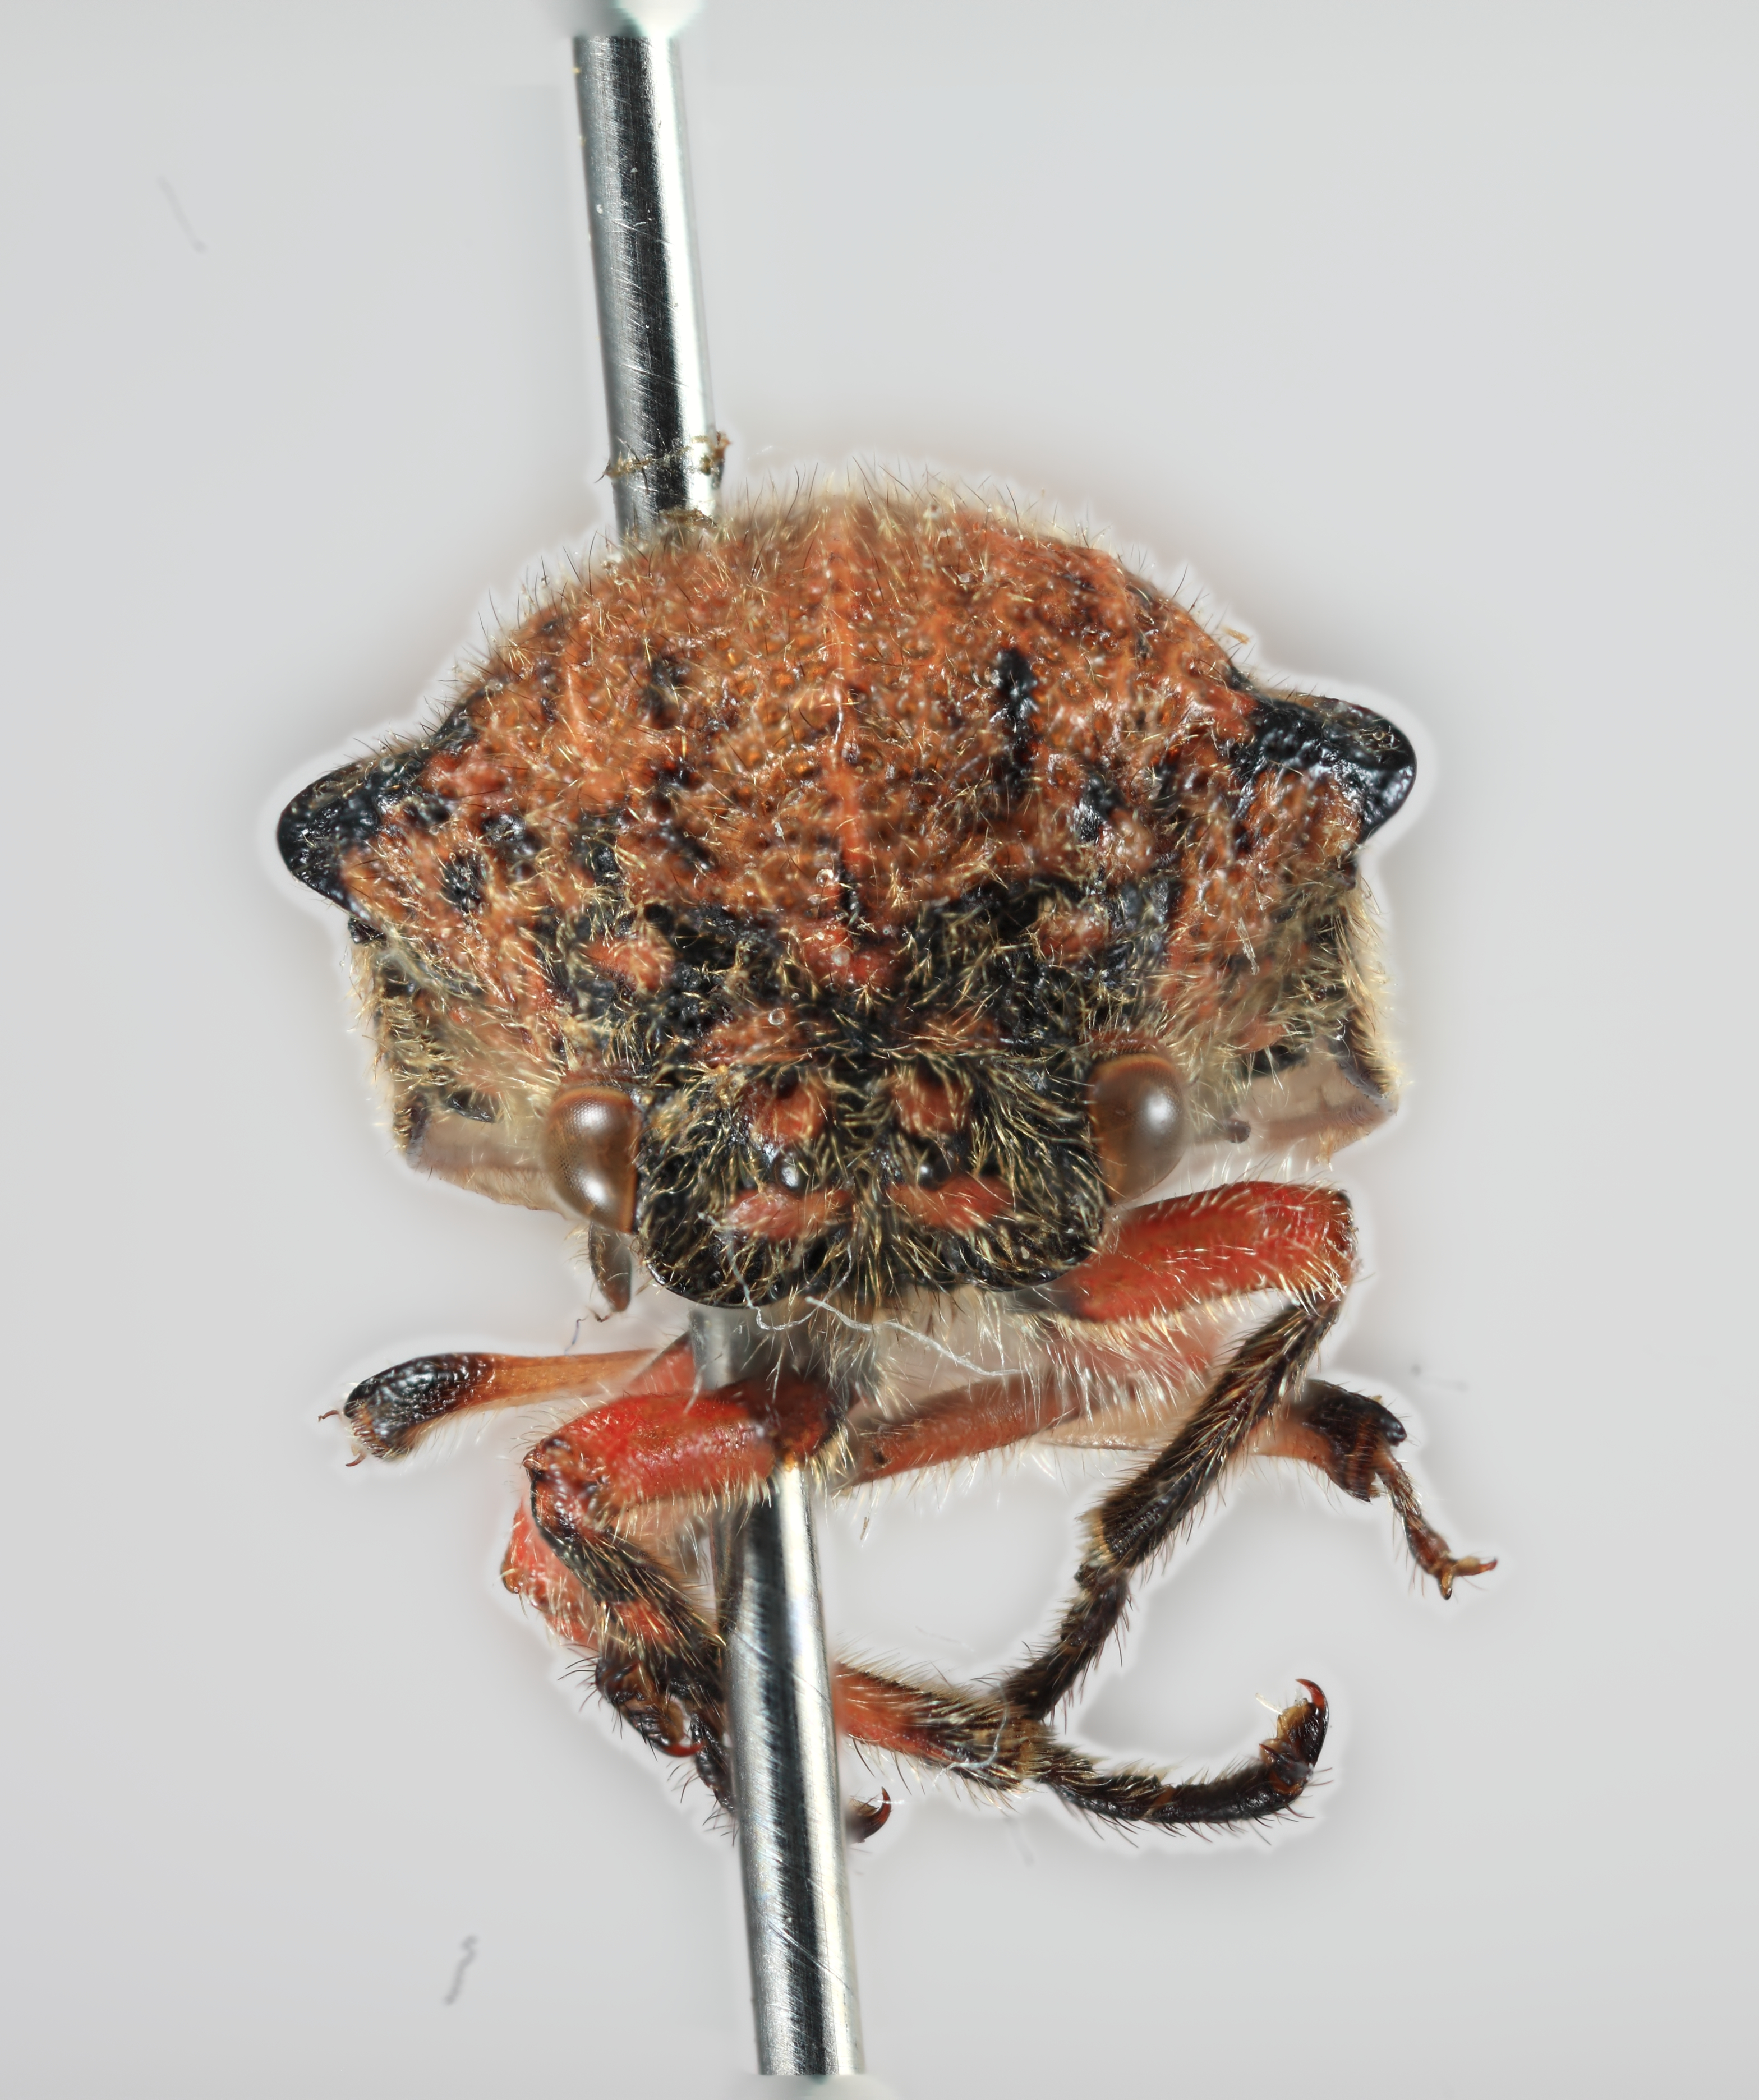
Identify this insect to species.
Metcalfiella nigrihumera
